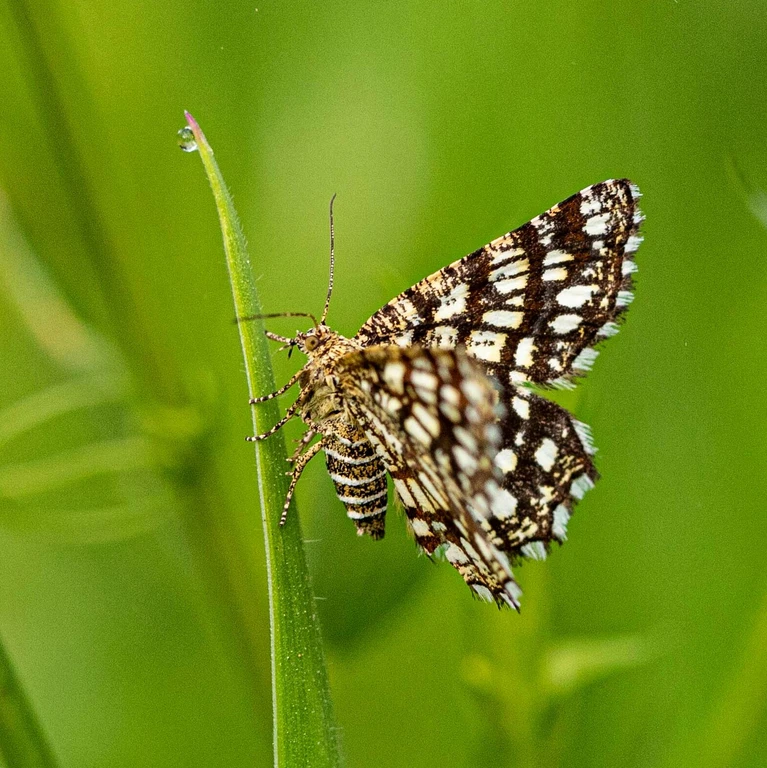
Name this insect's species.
Chiasmia clathrata
